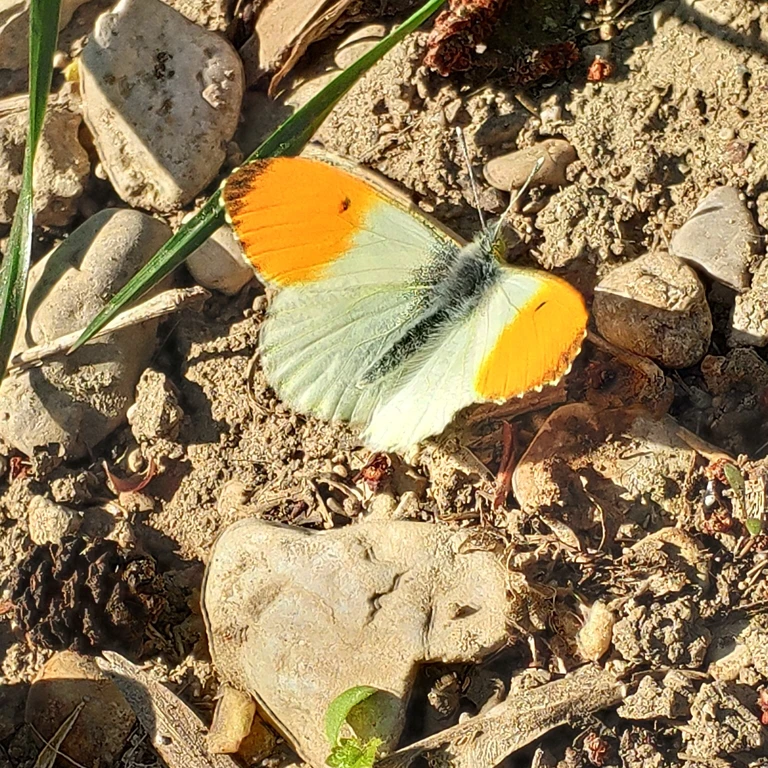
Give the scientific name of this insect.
Anthocharis cardamines
